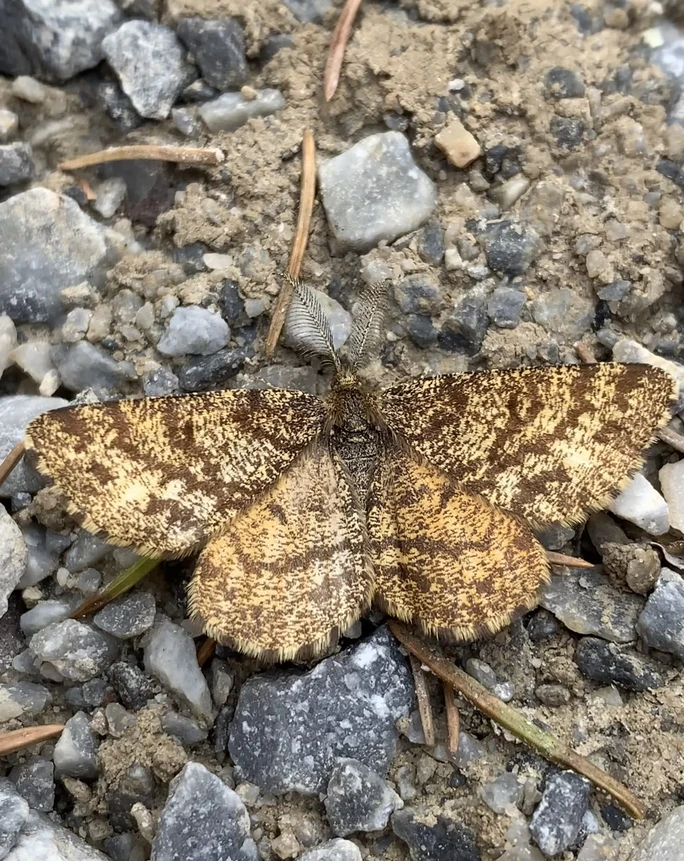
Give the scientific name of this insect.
Ematurga atomaria
